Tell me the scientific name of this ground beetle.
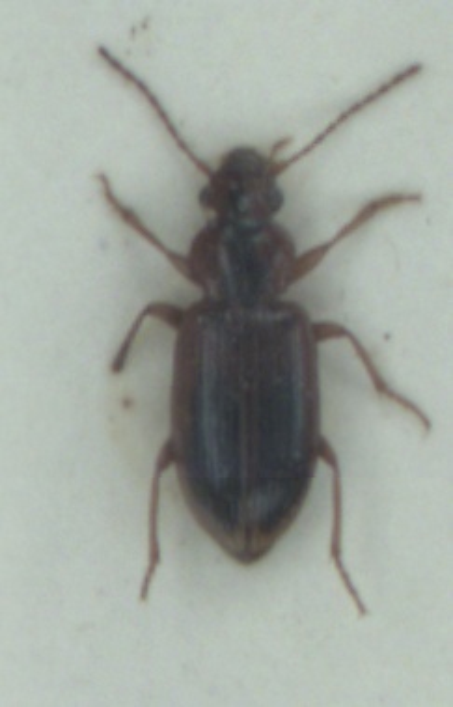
Dicheirotrichus gustavii
